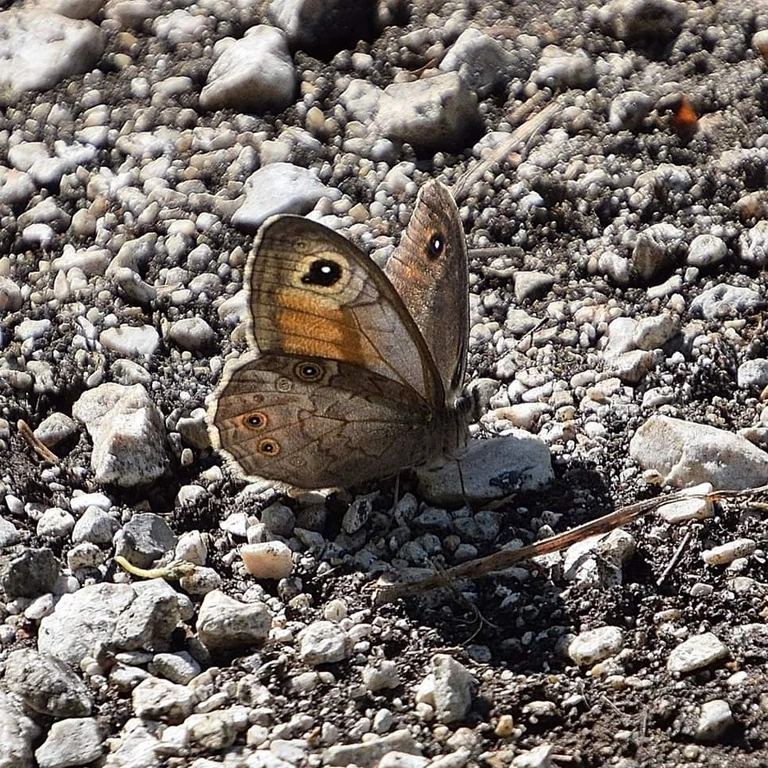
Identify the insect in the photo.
Lasiommata maera (also Pararge maera)
